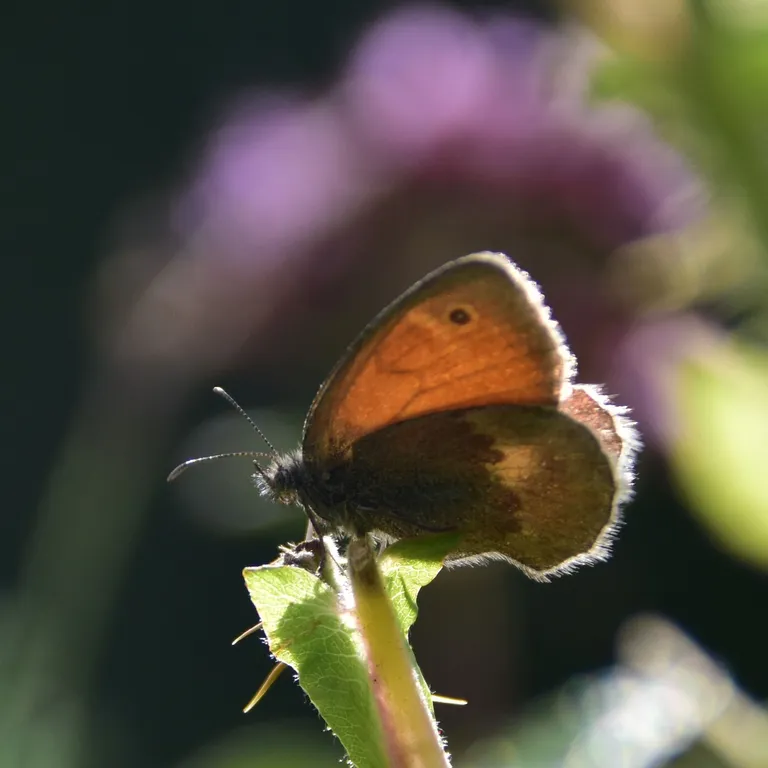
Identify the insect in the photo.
Coenonympha pamphilus
